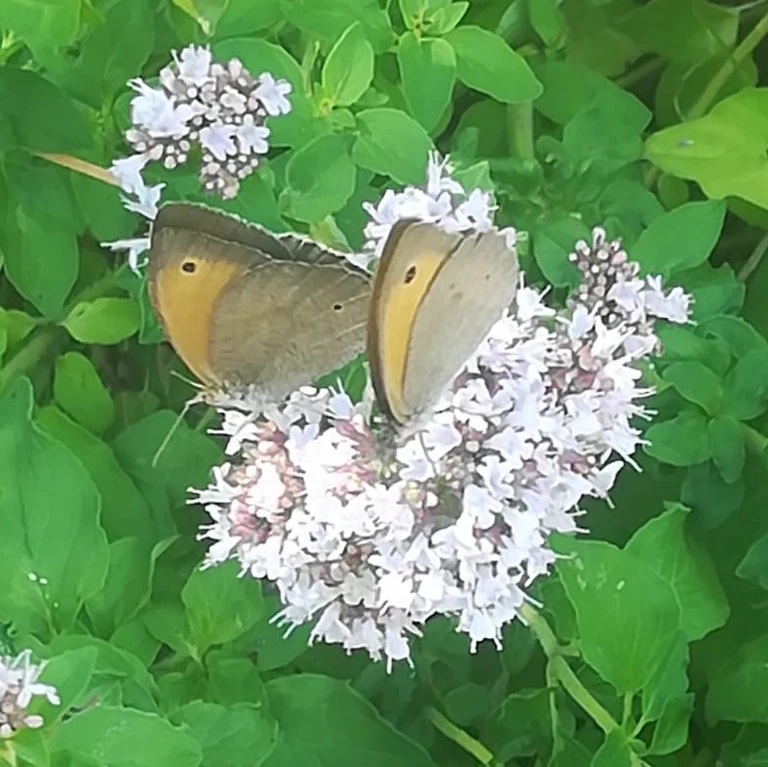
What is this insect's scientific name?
Maniola jurtina
